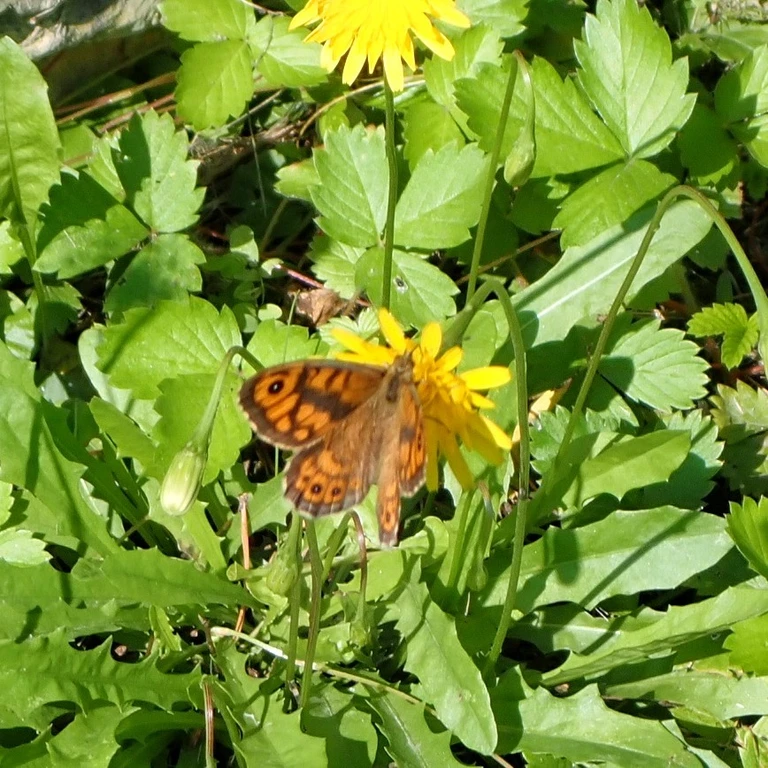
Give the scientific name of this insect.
Lasiommata megera (also Pararge megera)
